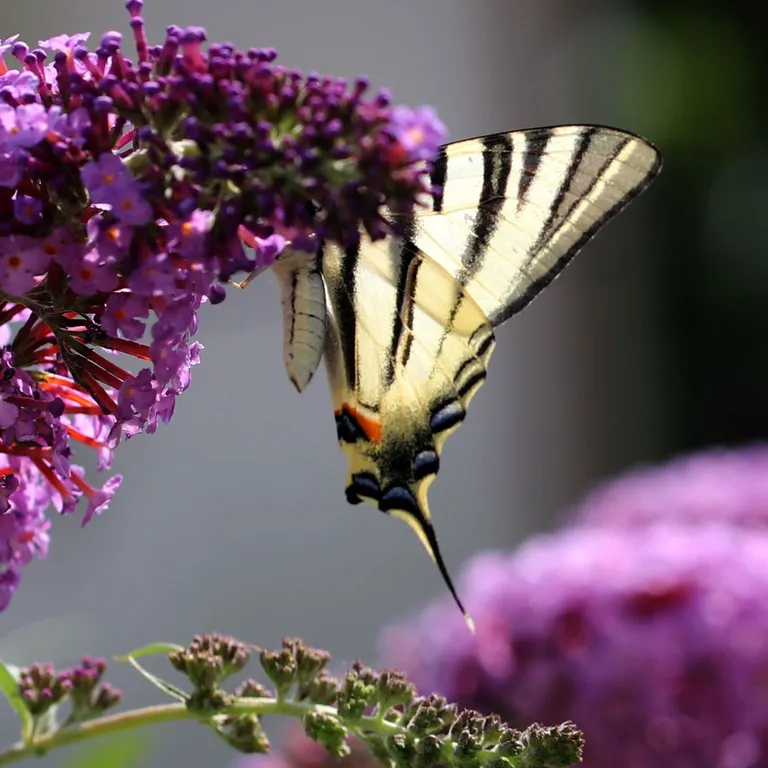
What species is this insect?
Iphiclides podalirius
